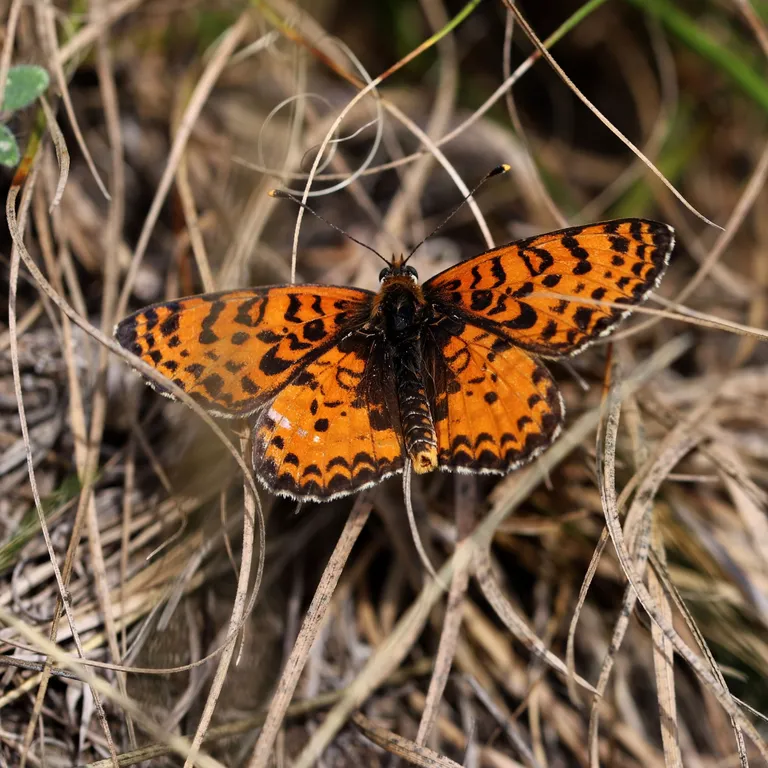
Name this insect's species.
Melitaea didyma
